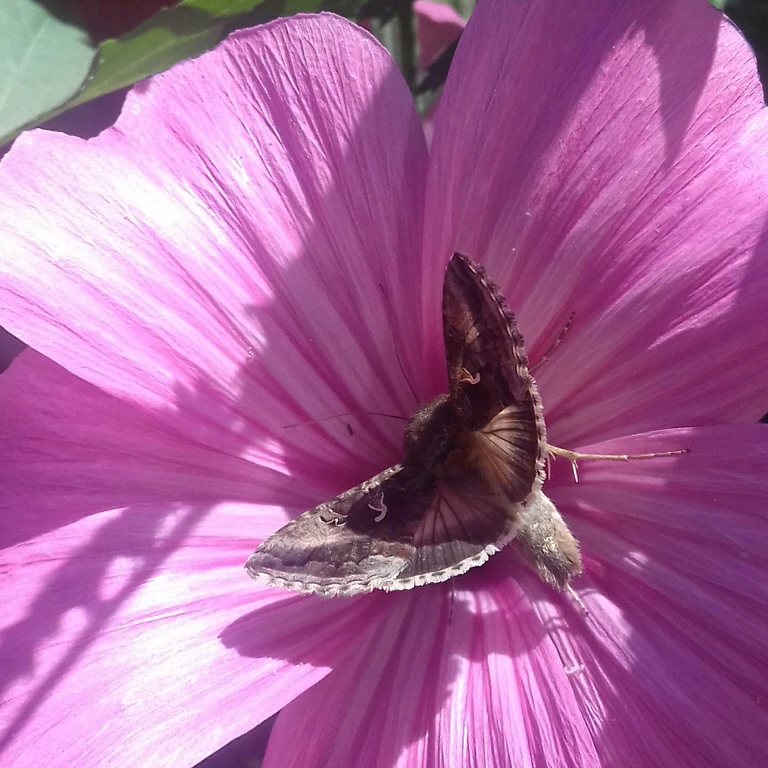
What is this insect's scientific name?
Autographa gamma
